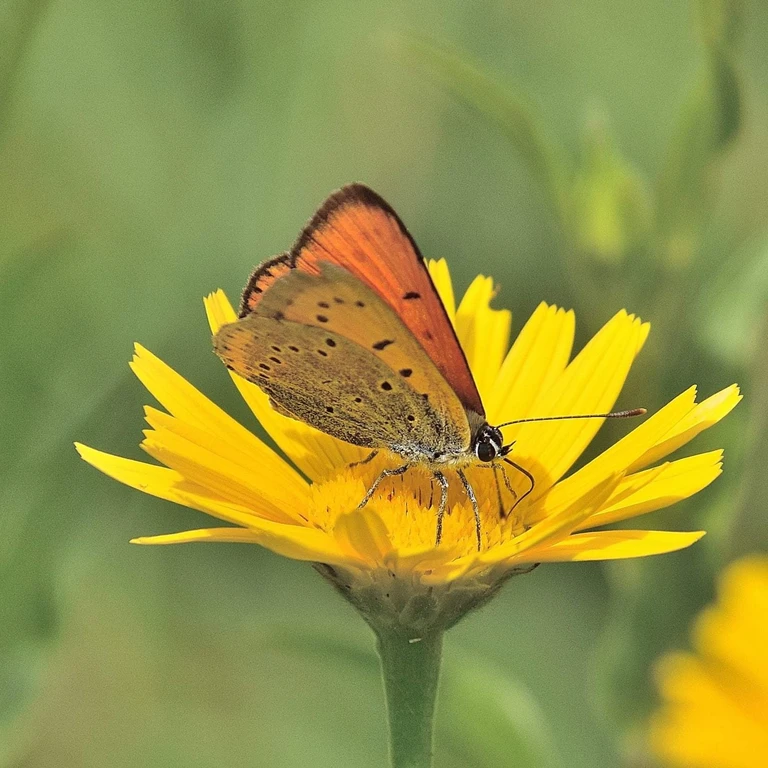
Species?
Lycaena dispar
